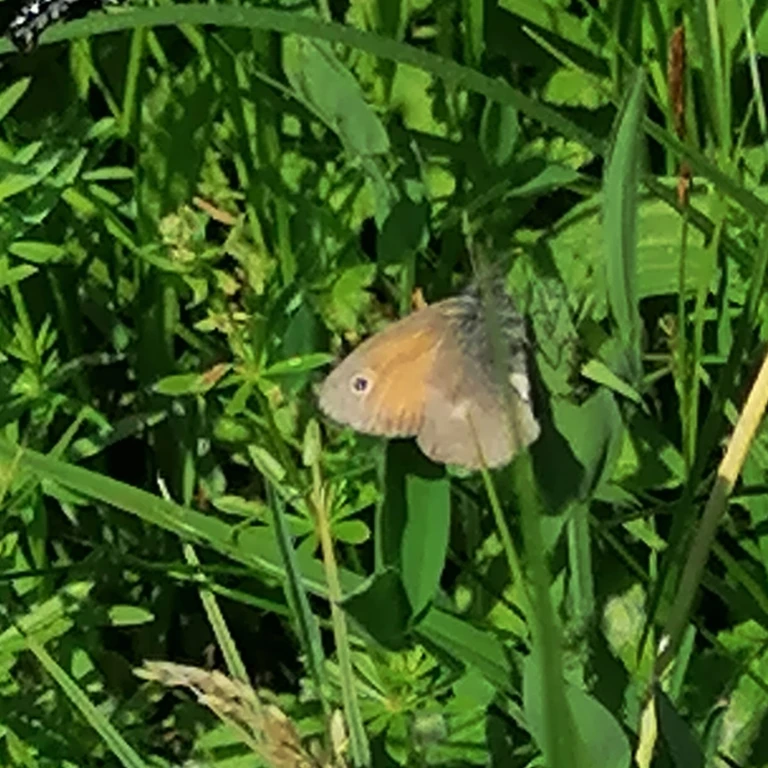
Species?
Coenonympha pamphilus
